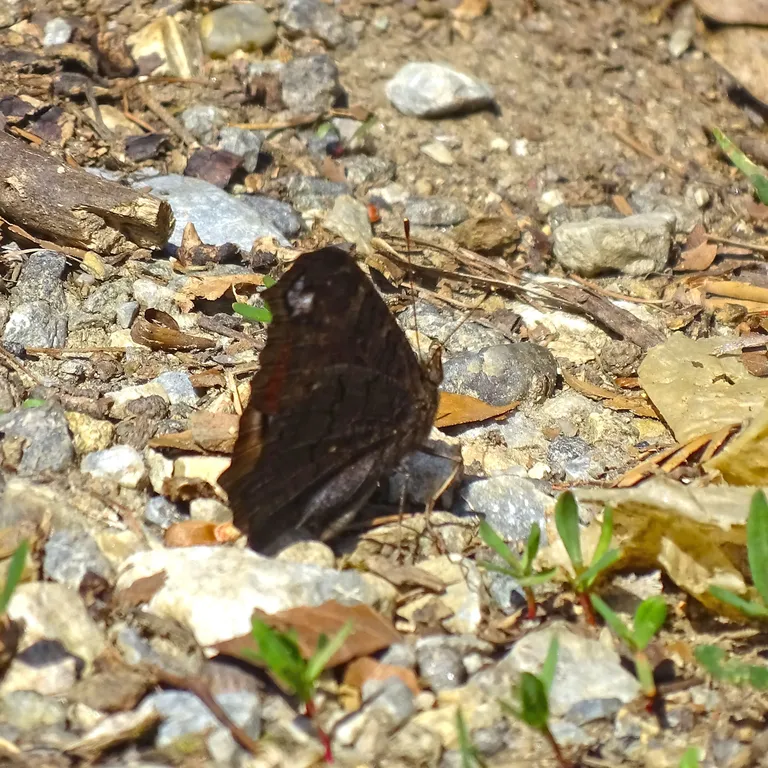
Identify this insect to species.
Aglais io
